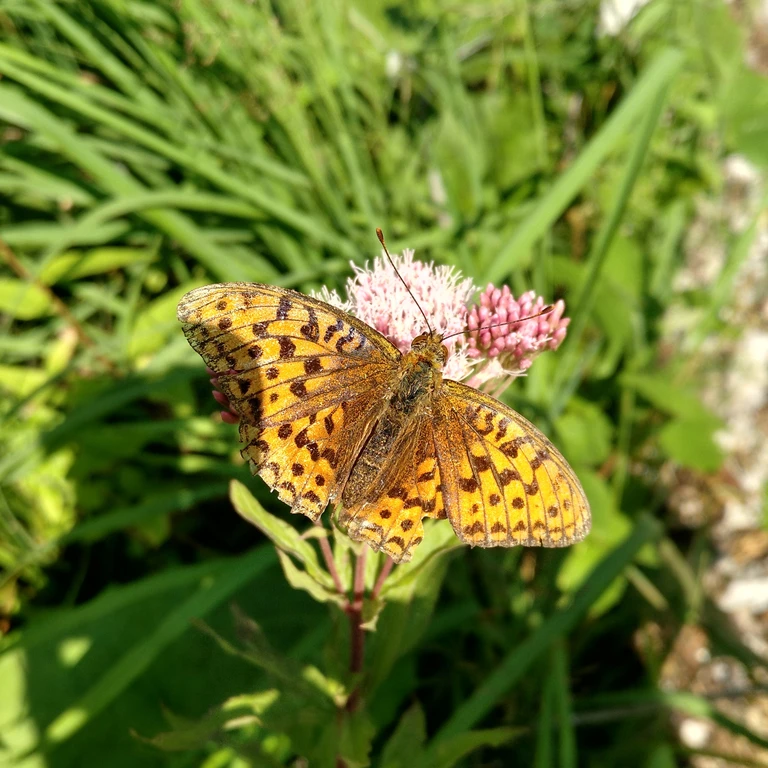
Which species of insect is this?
Fabriciana adippe
